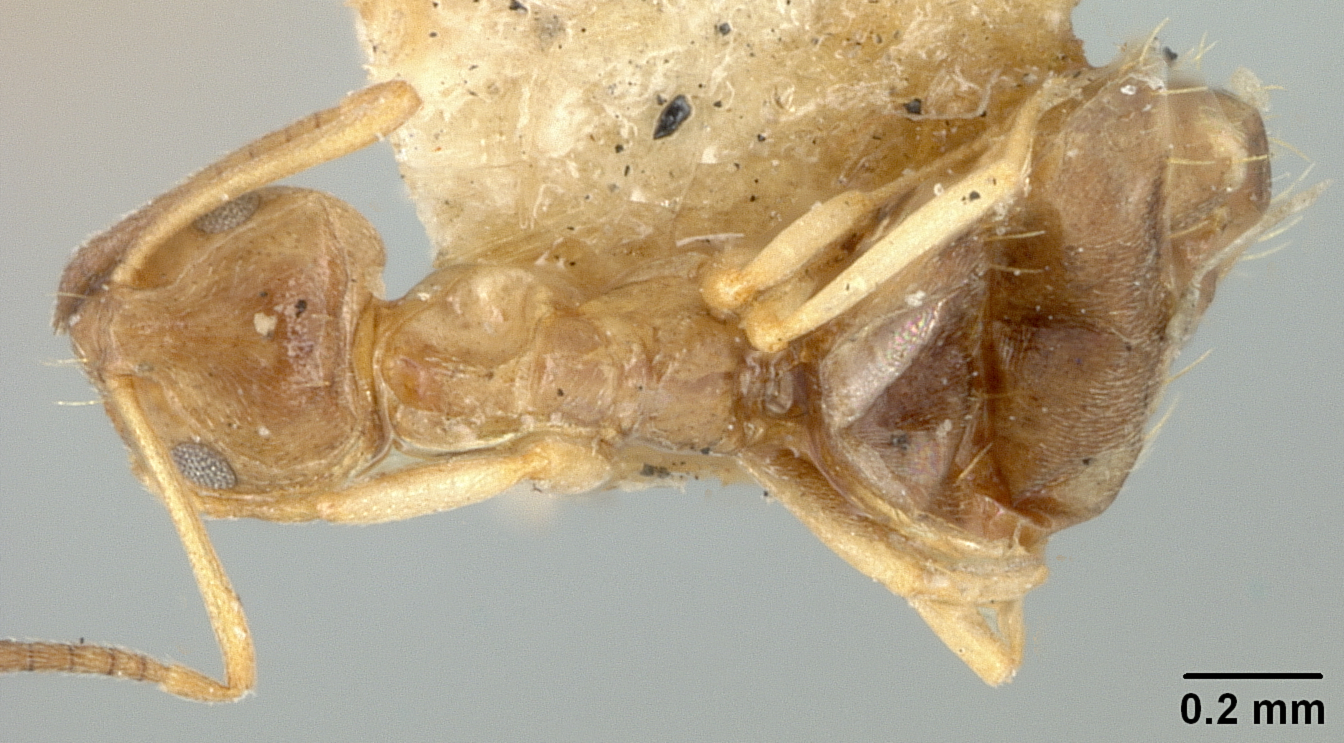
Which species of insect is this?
Plagiolepis pygmaea
